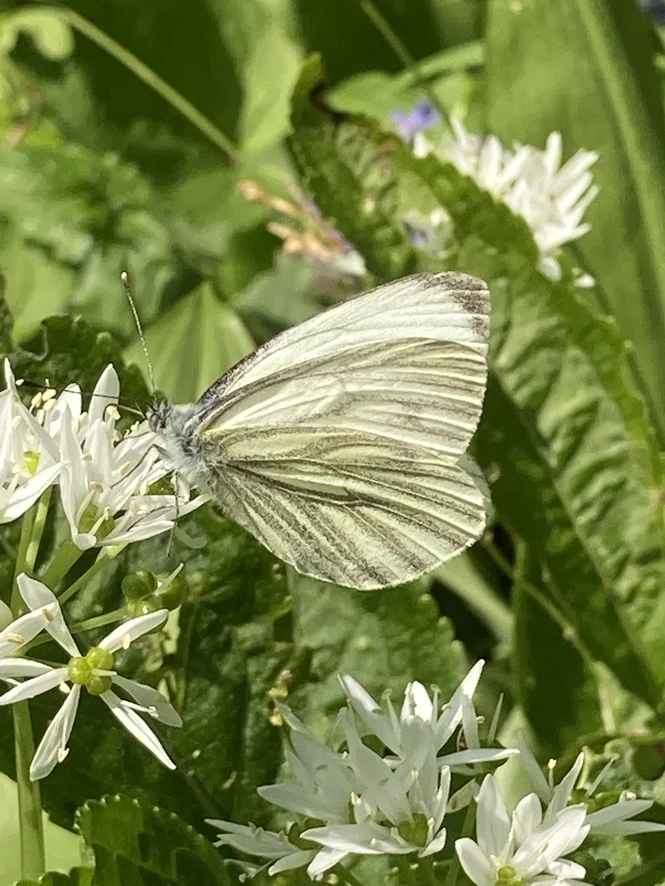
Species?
Pieris napi
